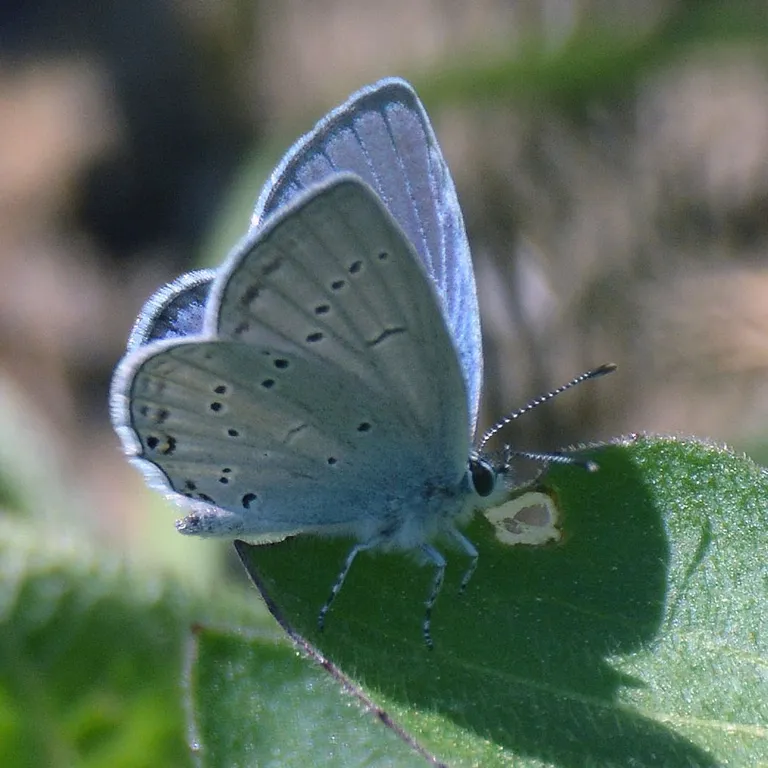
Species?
Cupido decolorata (also Elkalyce decolorata)
